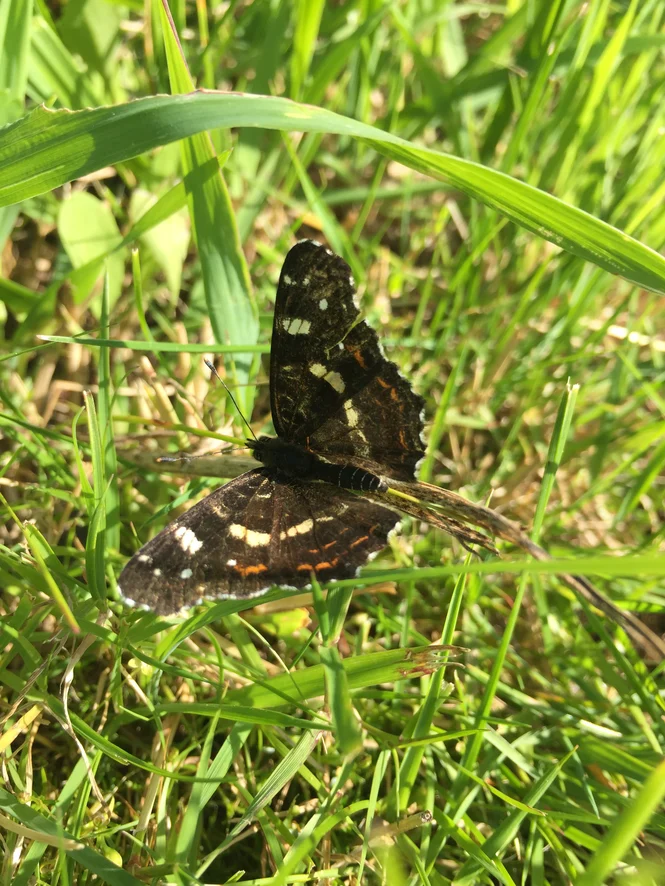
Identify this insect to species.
Araschnia levana
